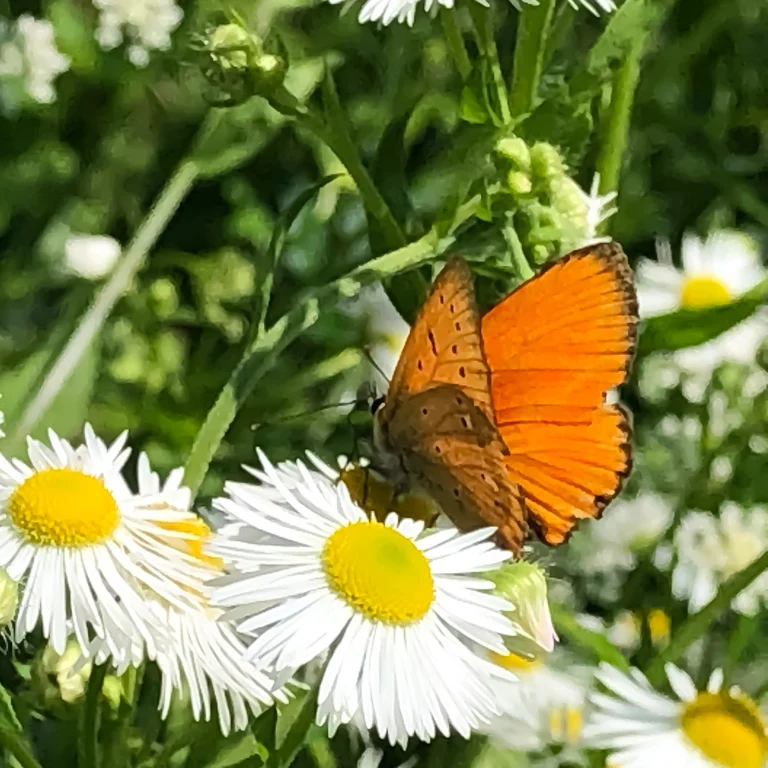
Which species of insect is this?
Lycaena virgaureae
